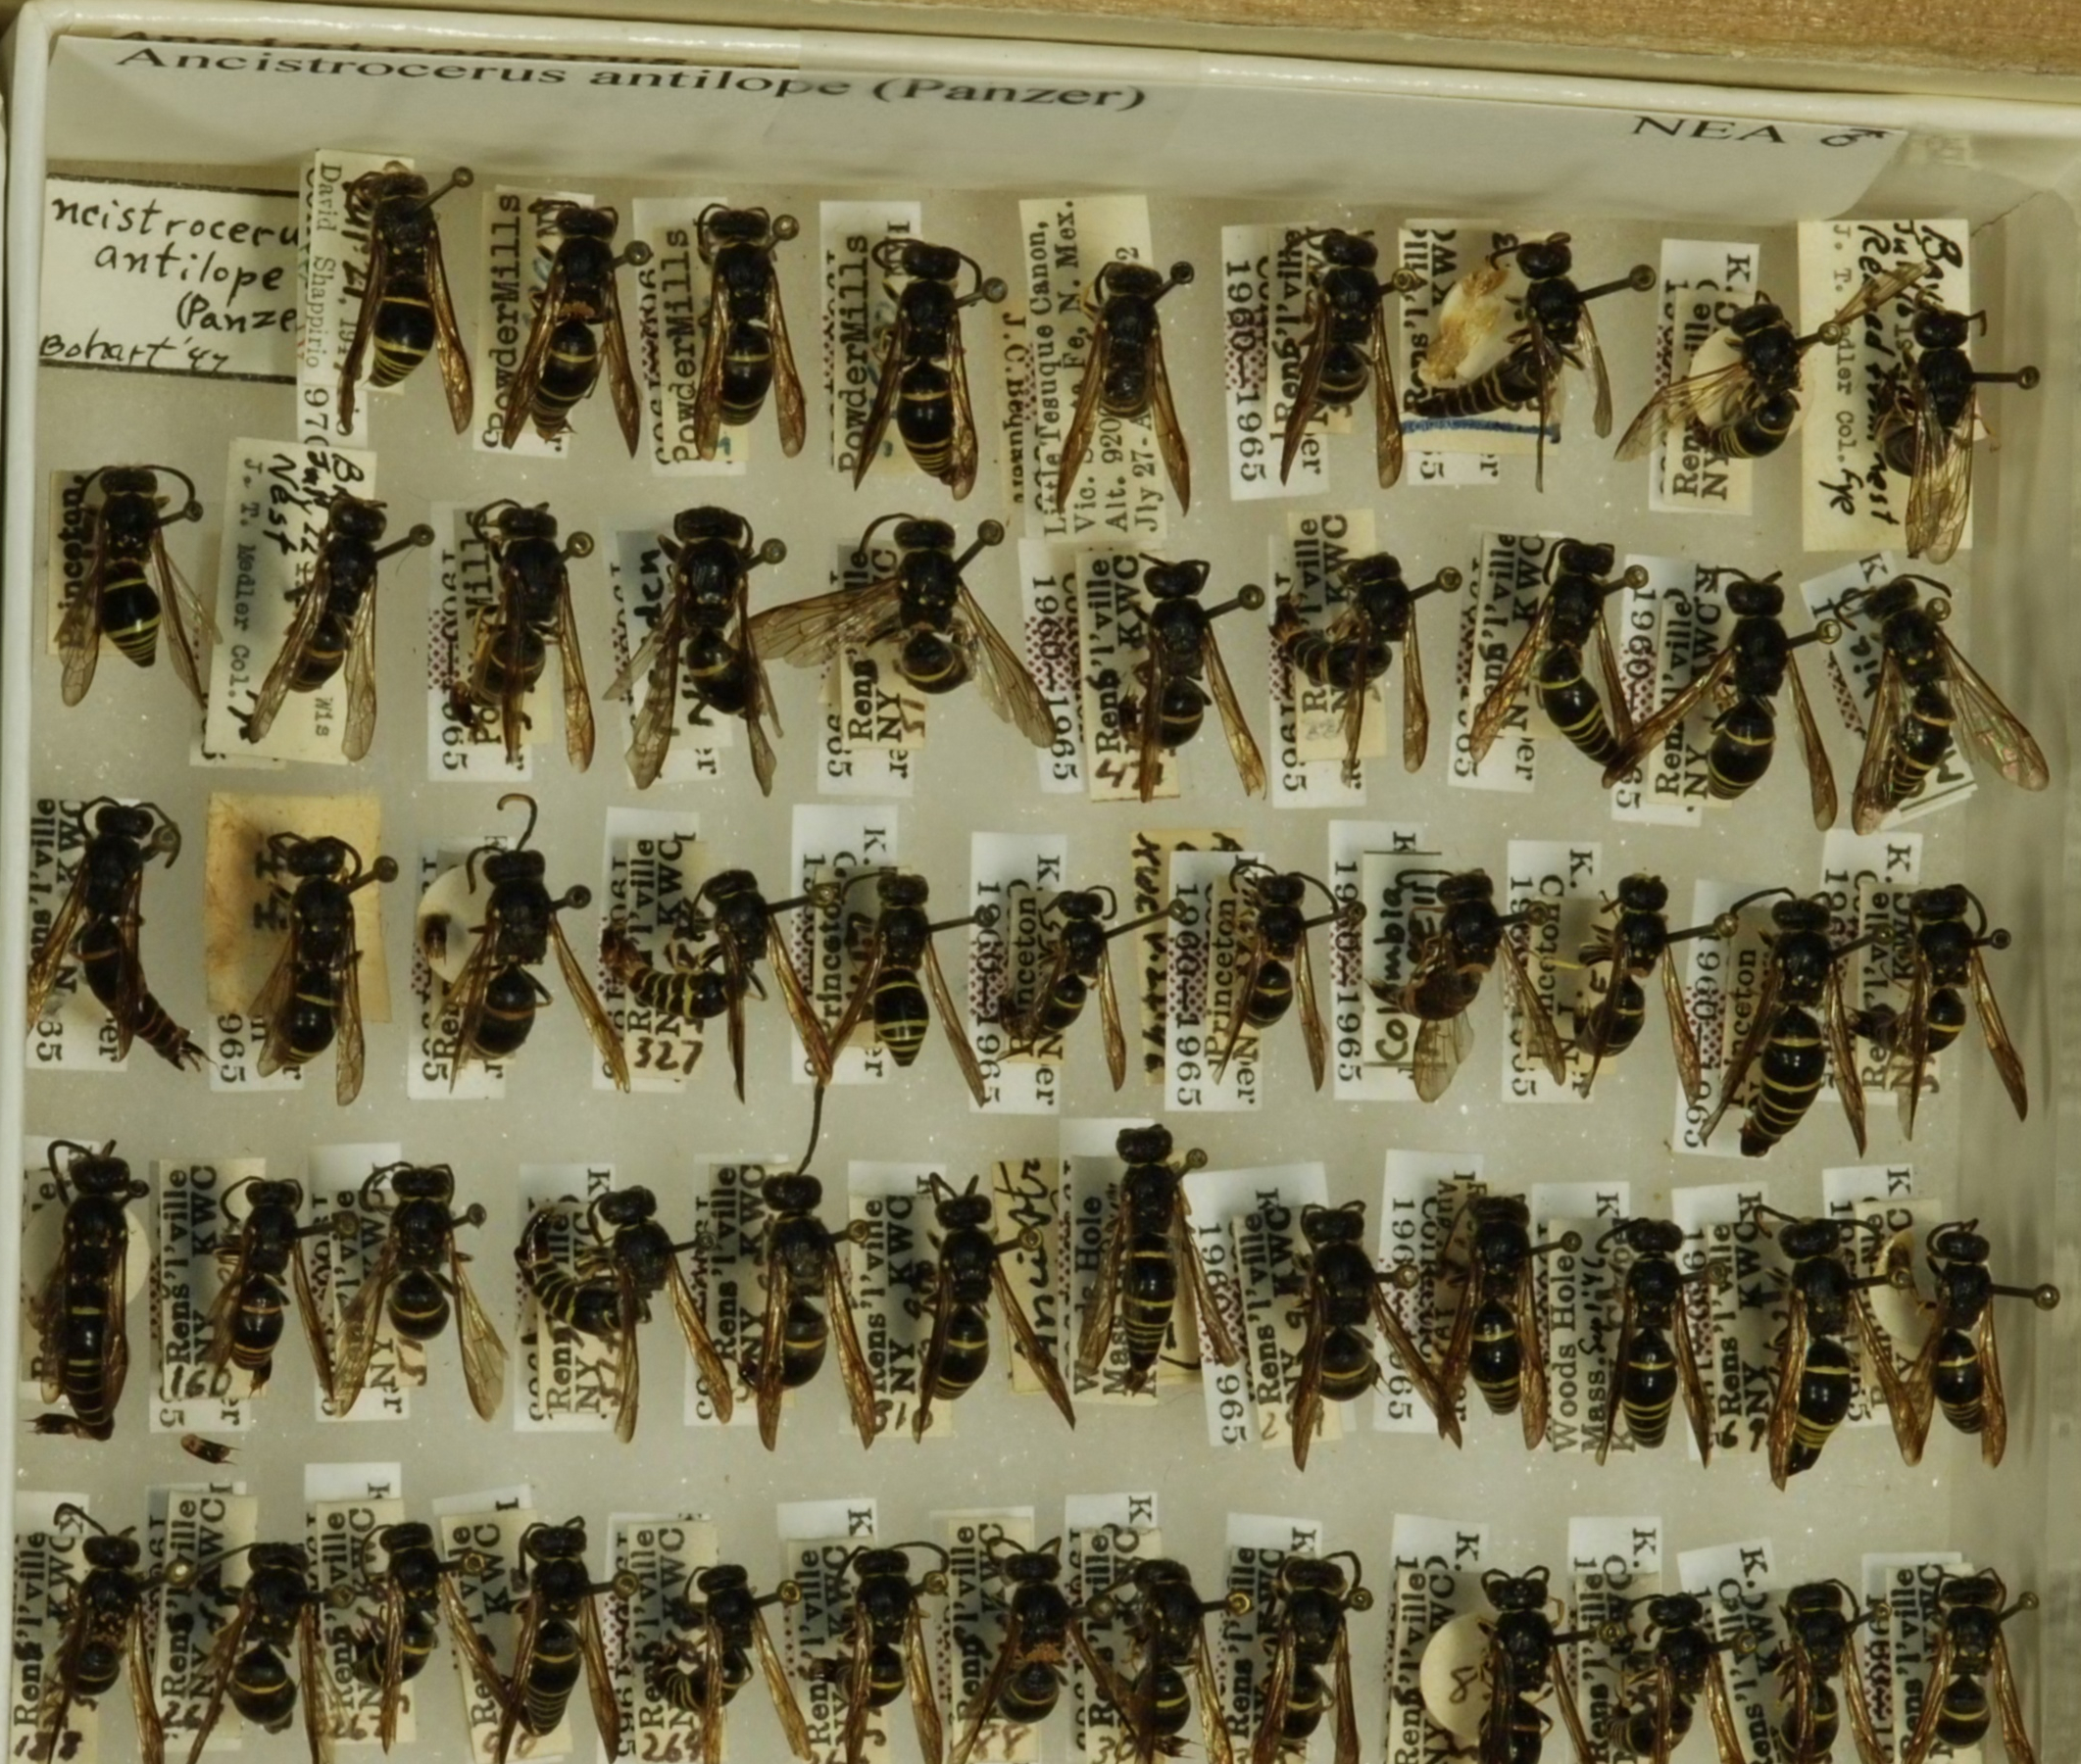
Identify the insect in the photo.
Ancistrocerus antilope
